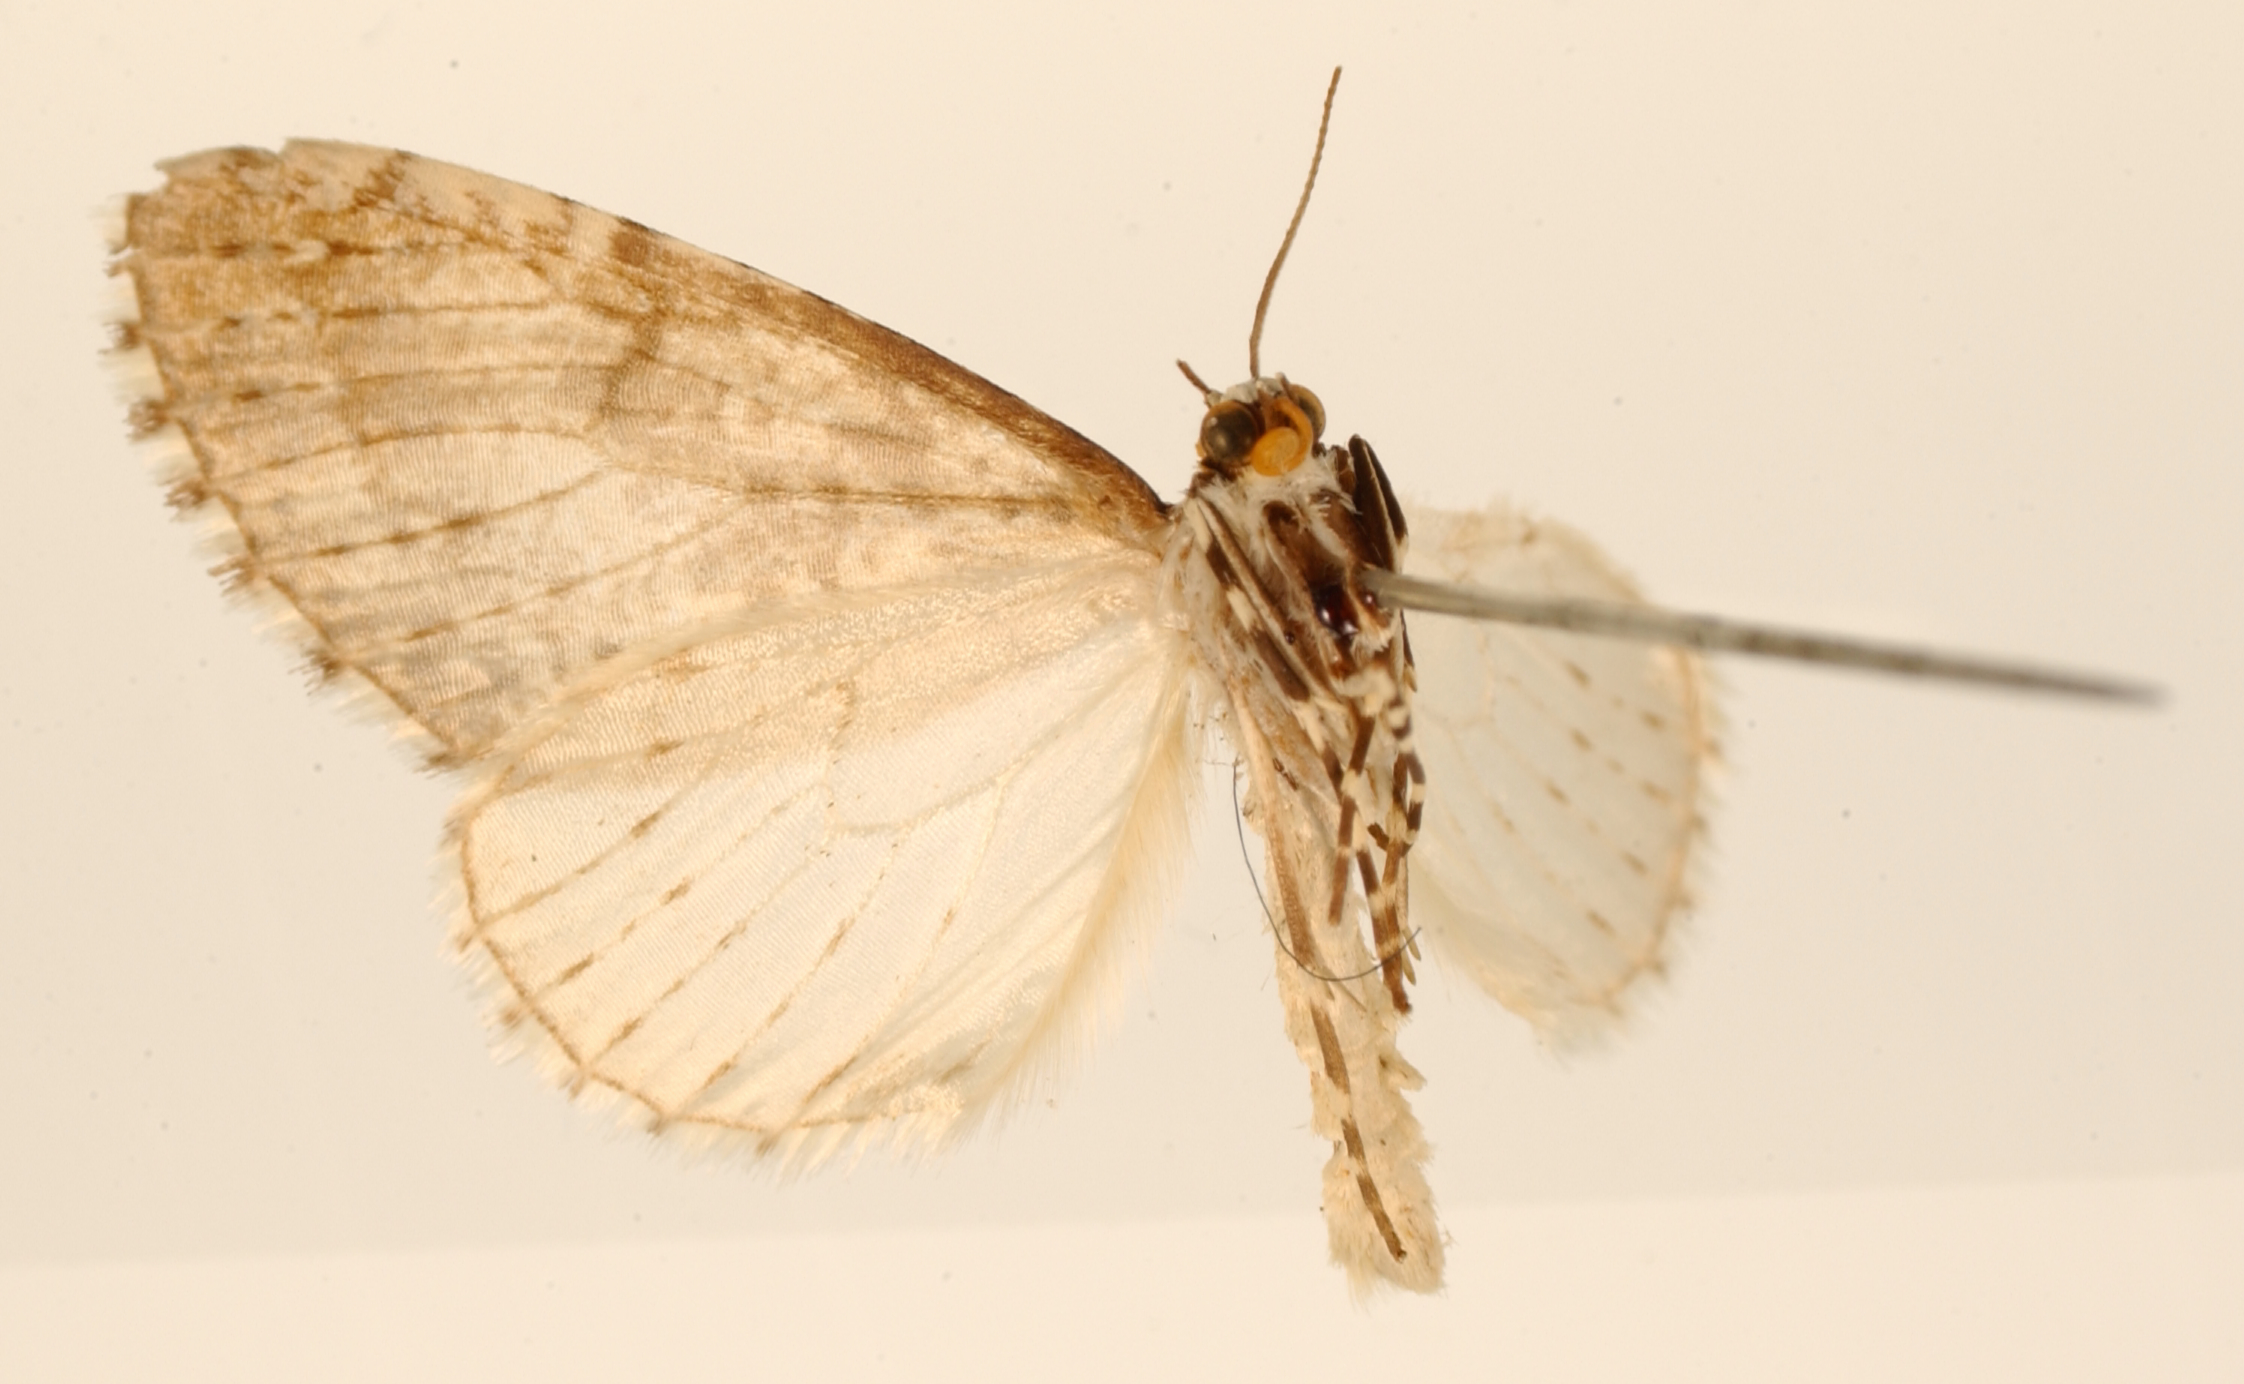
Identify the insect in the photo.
Graphidipus poba
